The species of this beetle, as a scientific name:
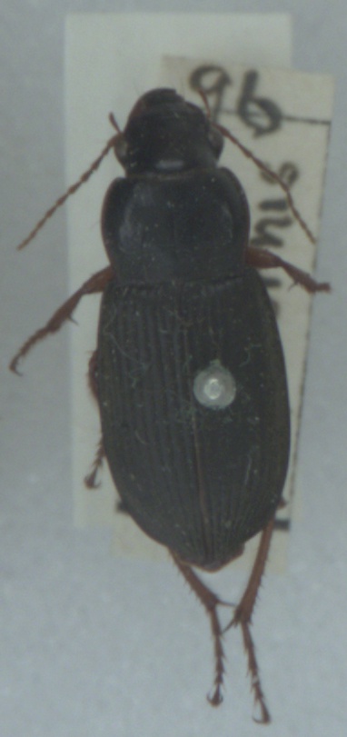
Harpalus rufipes
